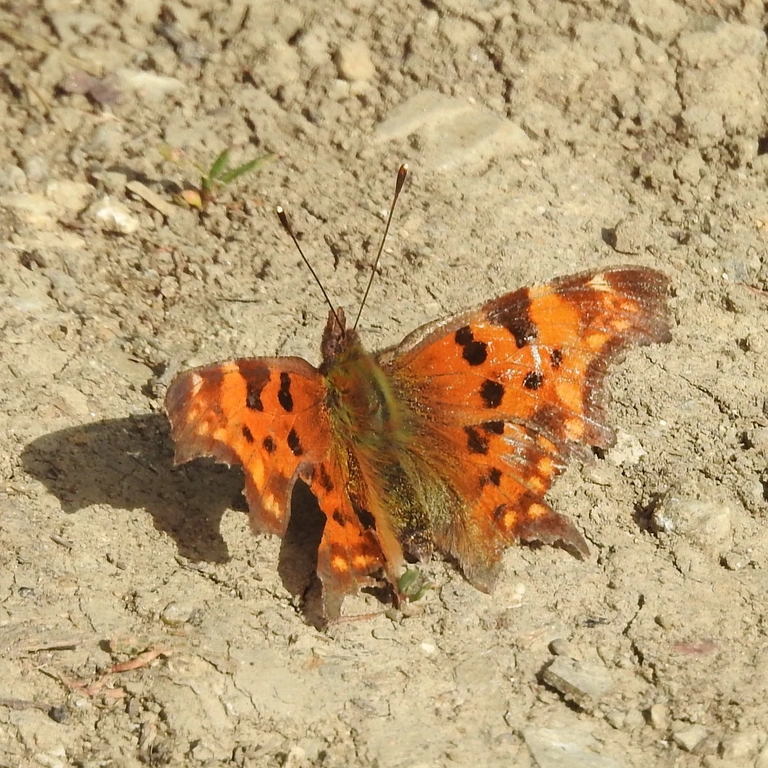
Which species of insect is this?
Polygonia c-album
